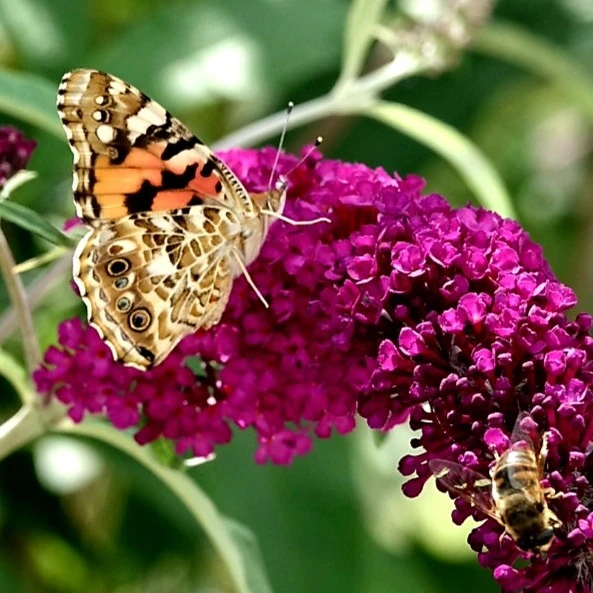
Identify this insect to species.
Vanessa cardui
